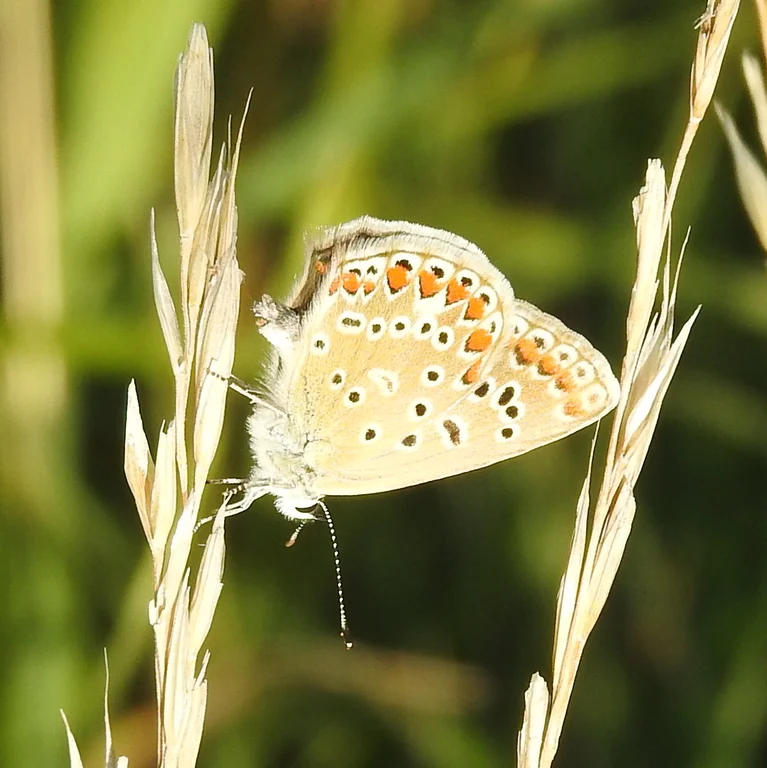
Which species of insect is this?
Polyommatus icarus
